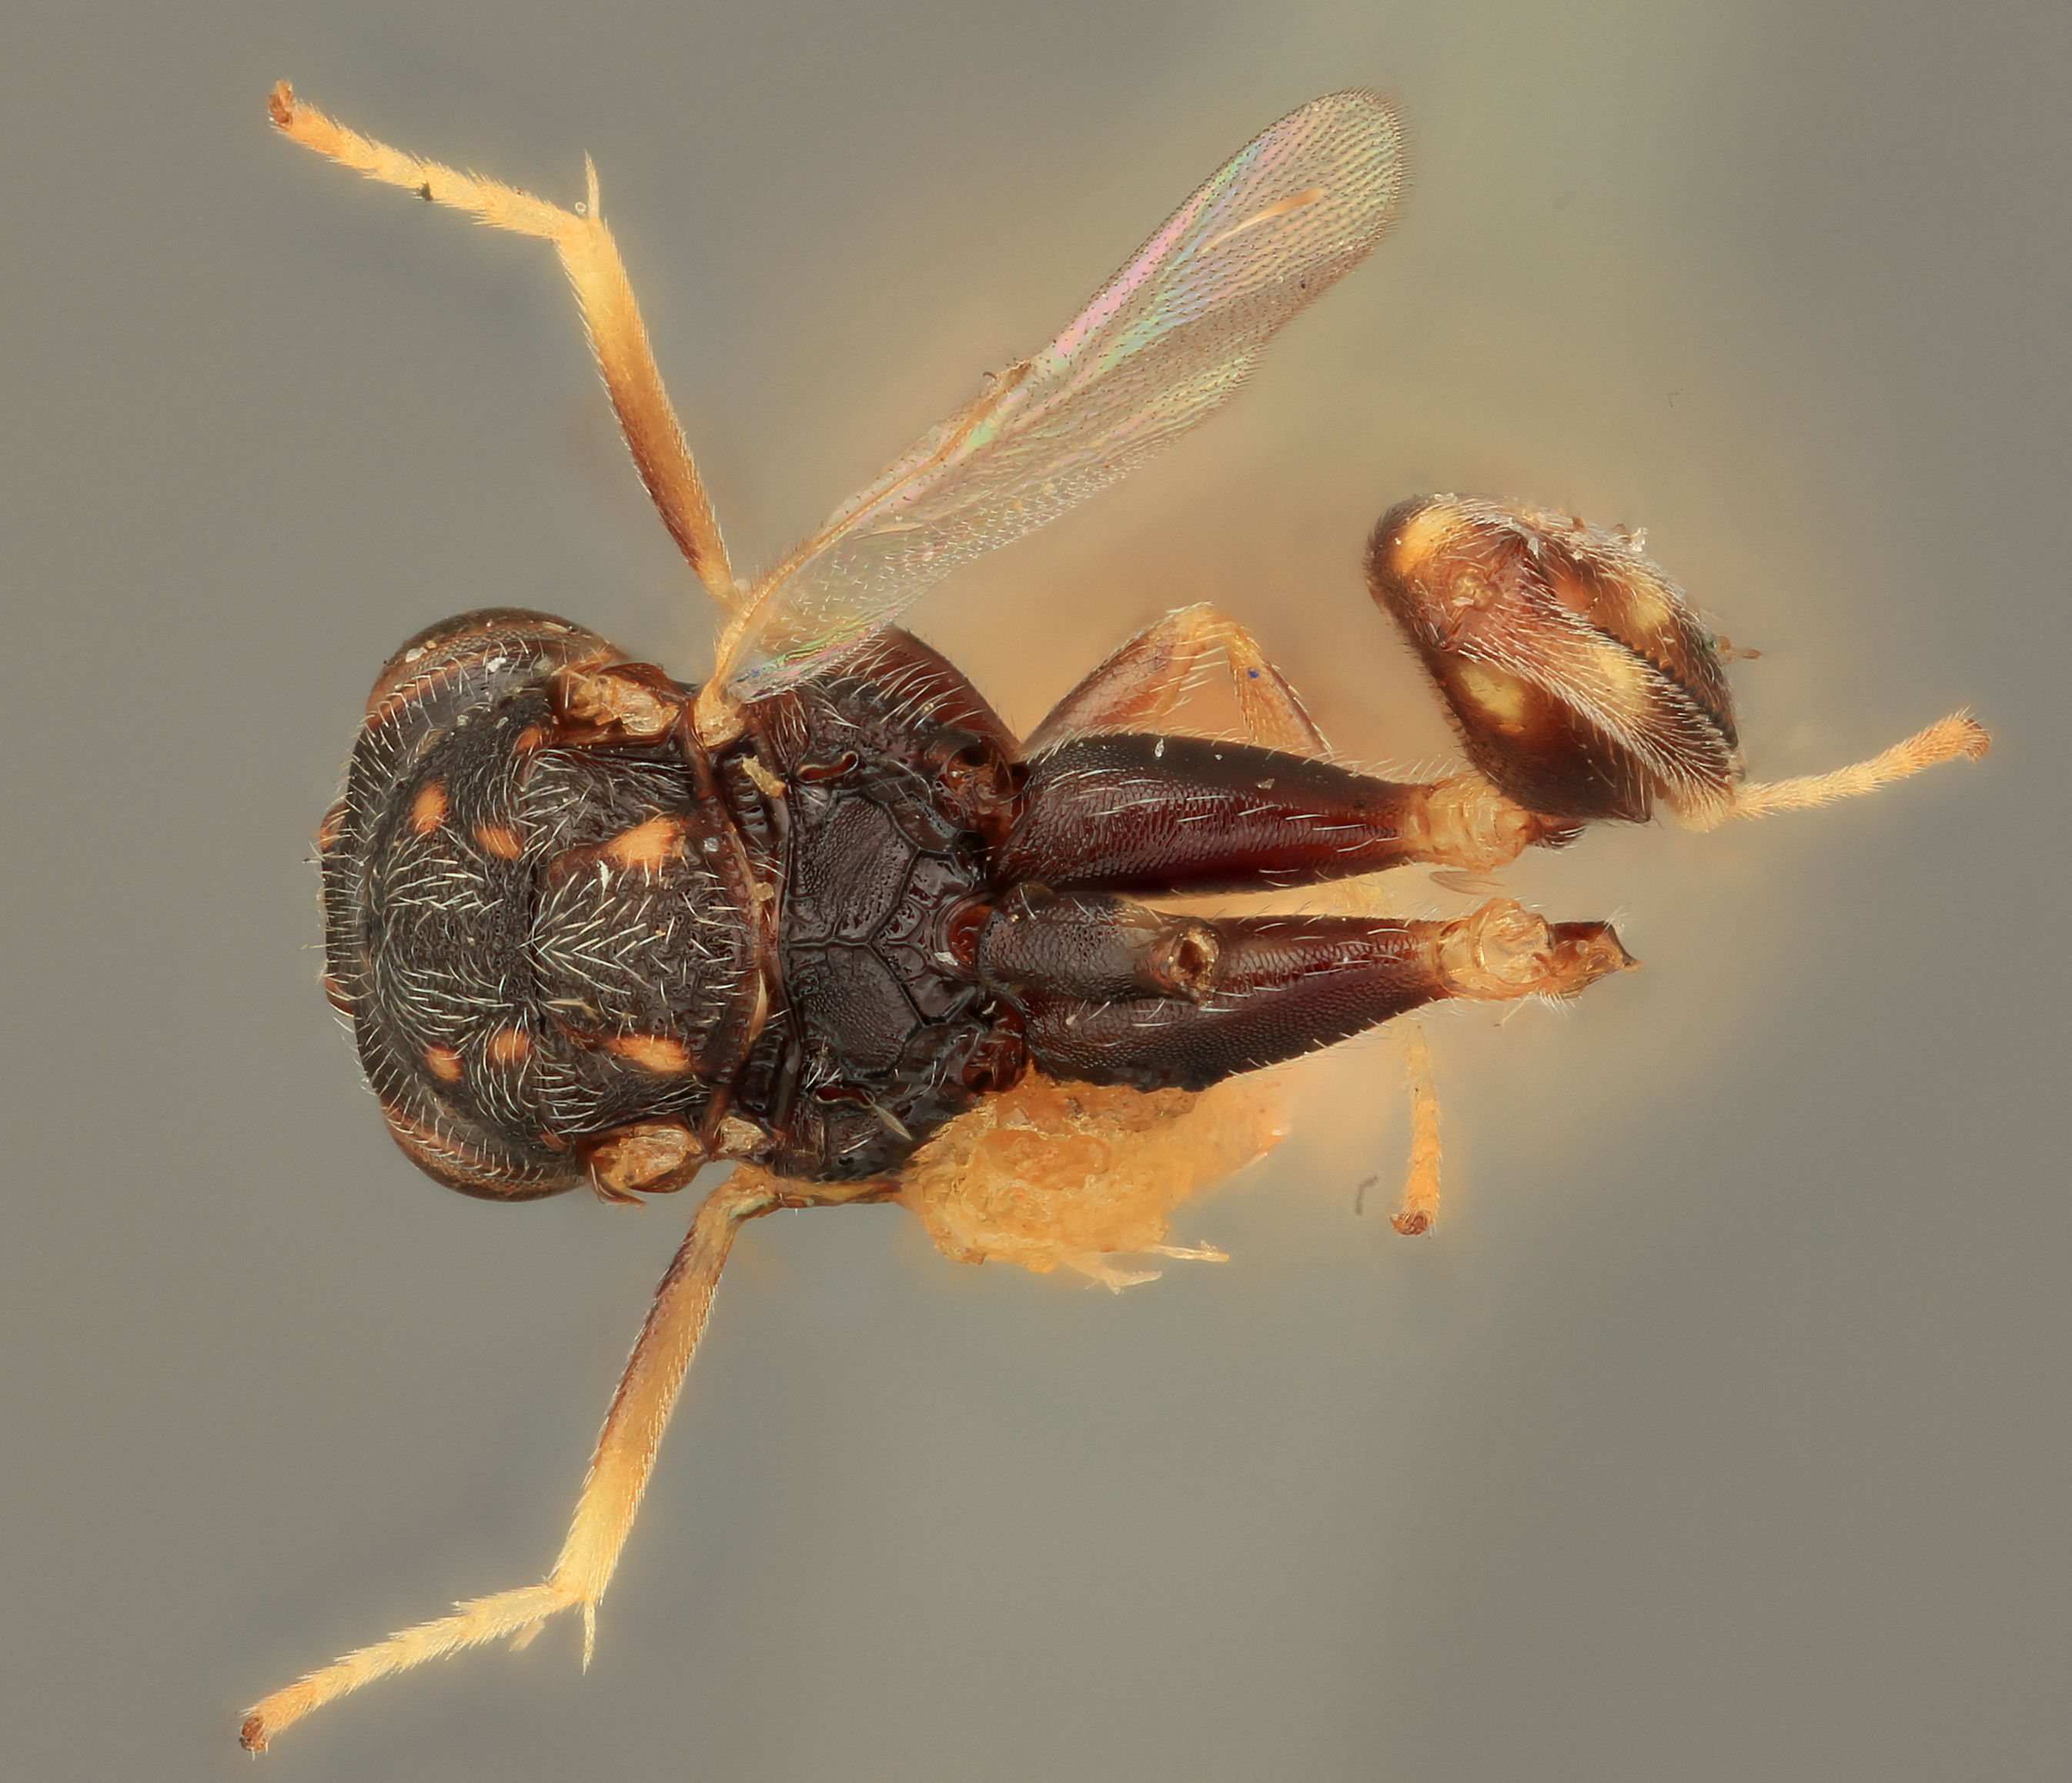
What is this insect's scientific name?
Spilochalcis ancylae
